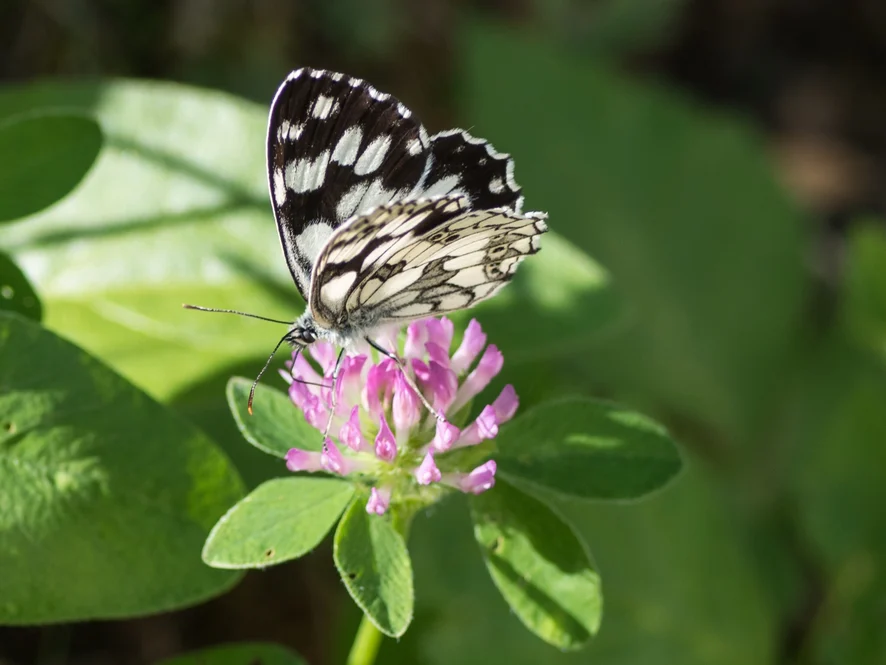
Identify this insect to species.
Melanargia galathea
